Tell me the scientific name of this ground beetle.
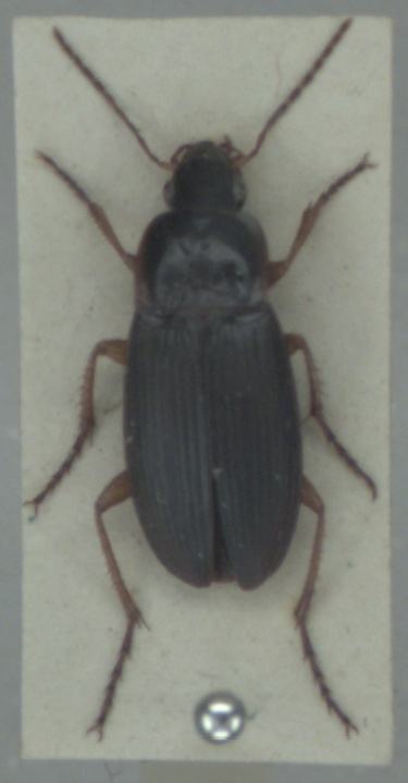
Calathus fuscipes
